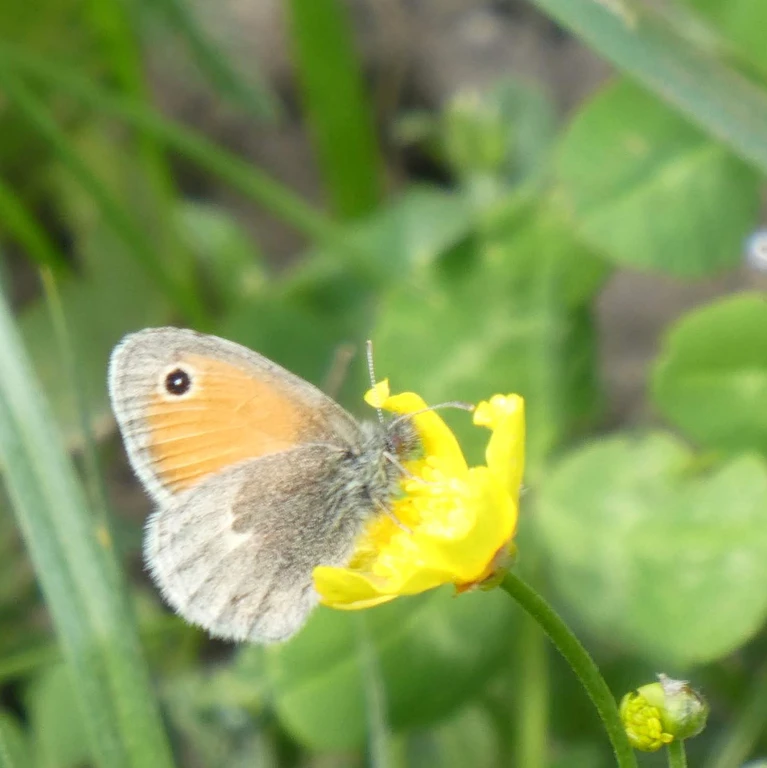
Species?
Coenonympha pamphilus
